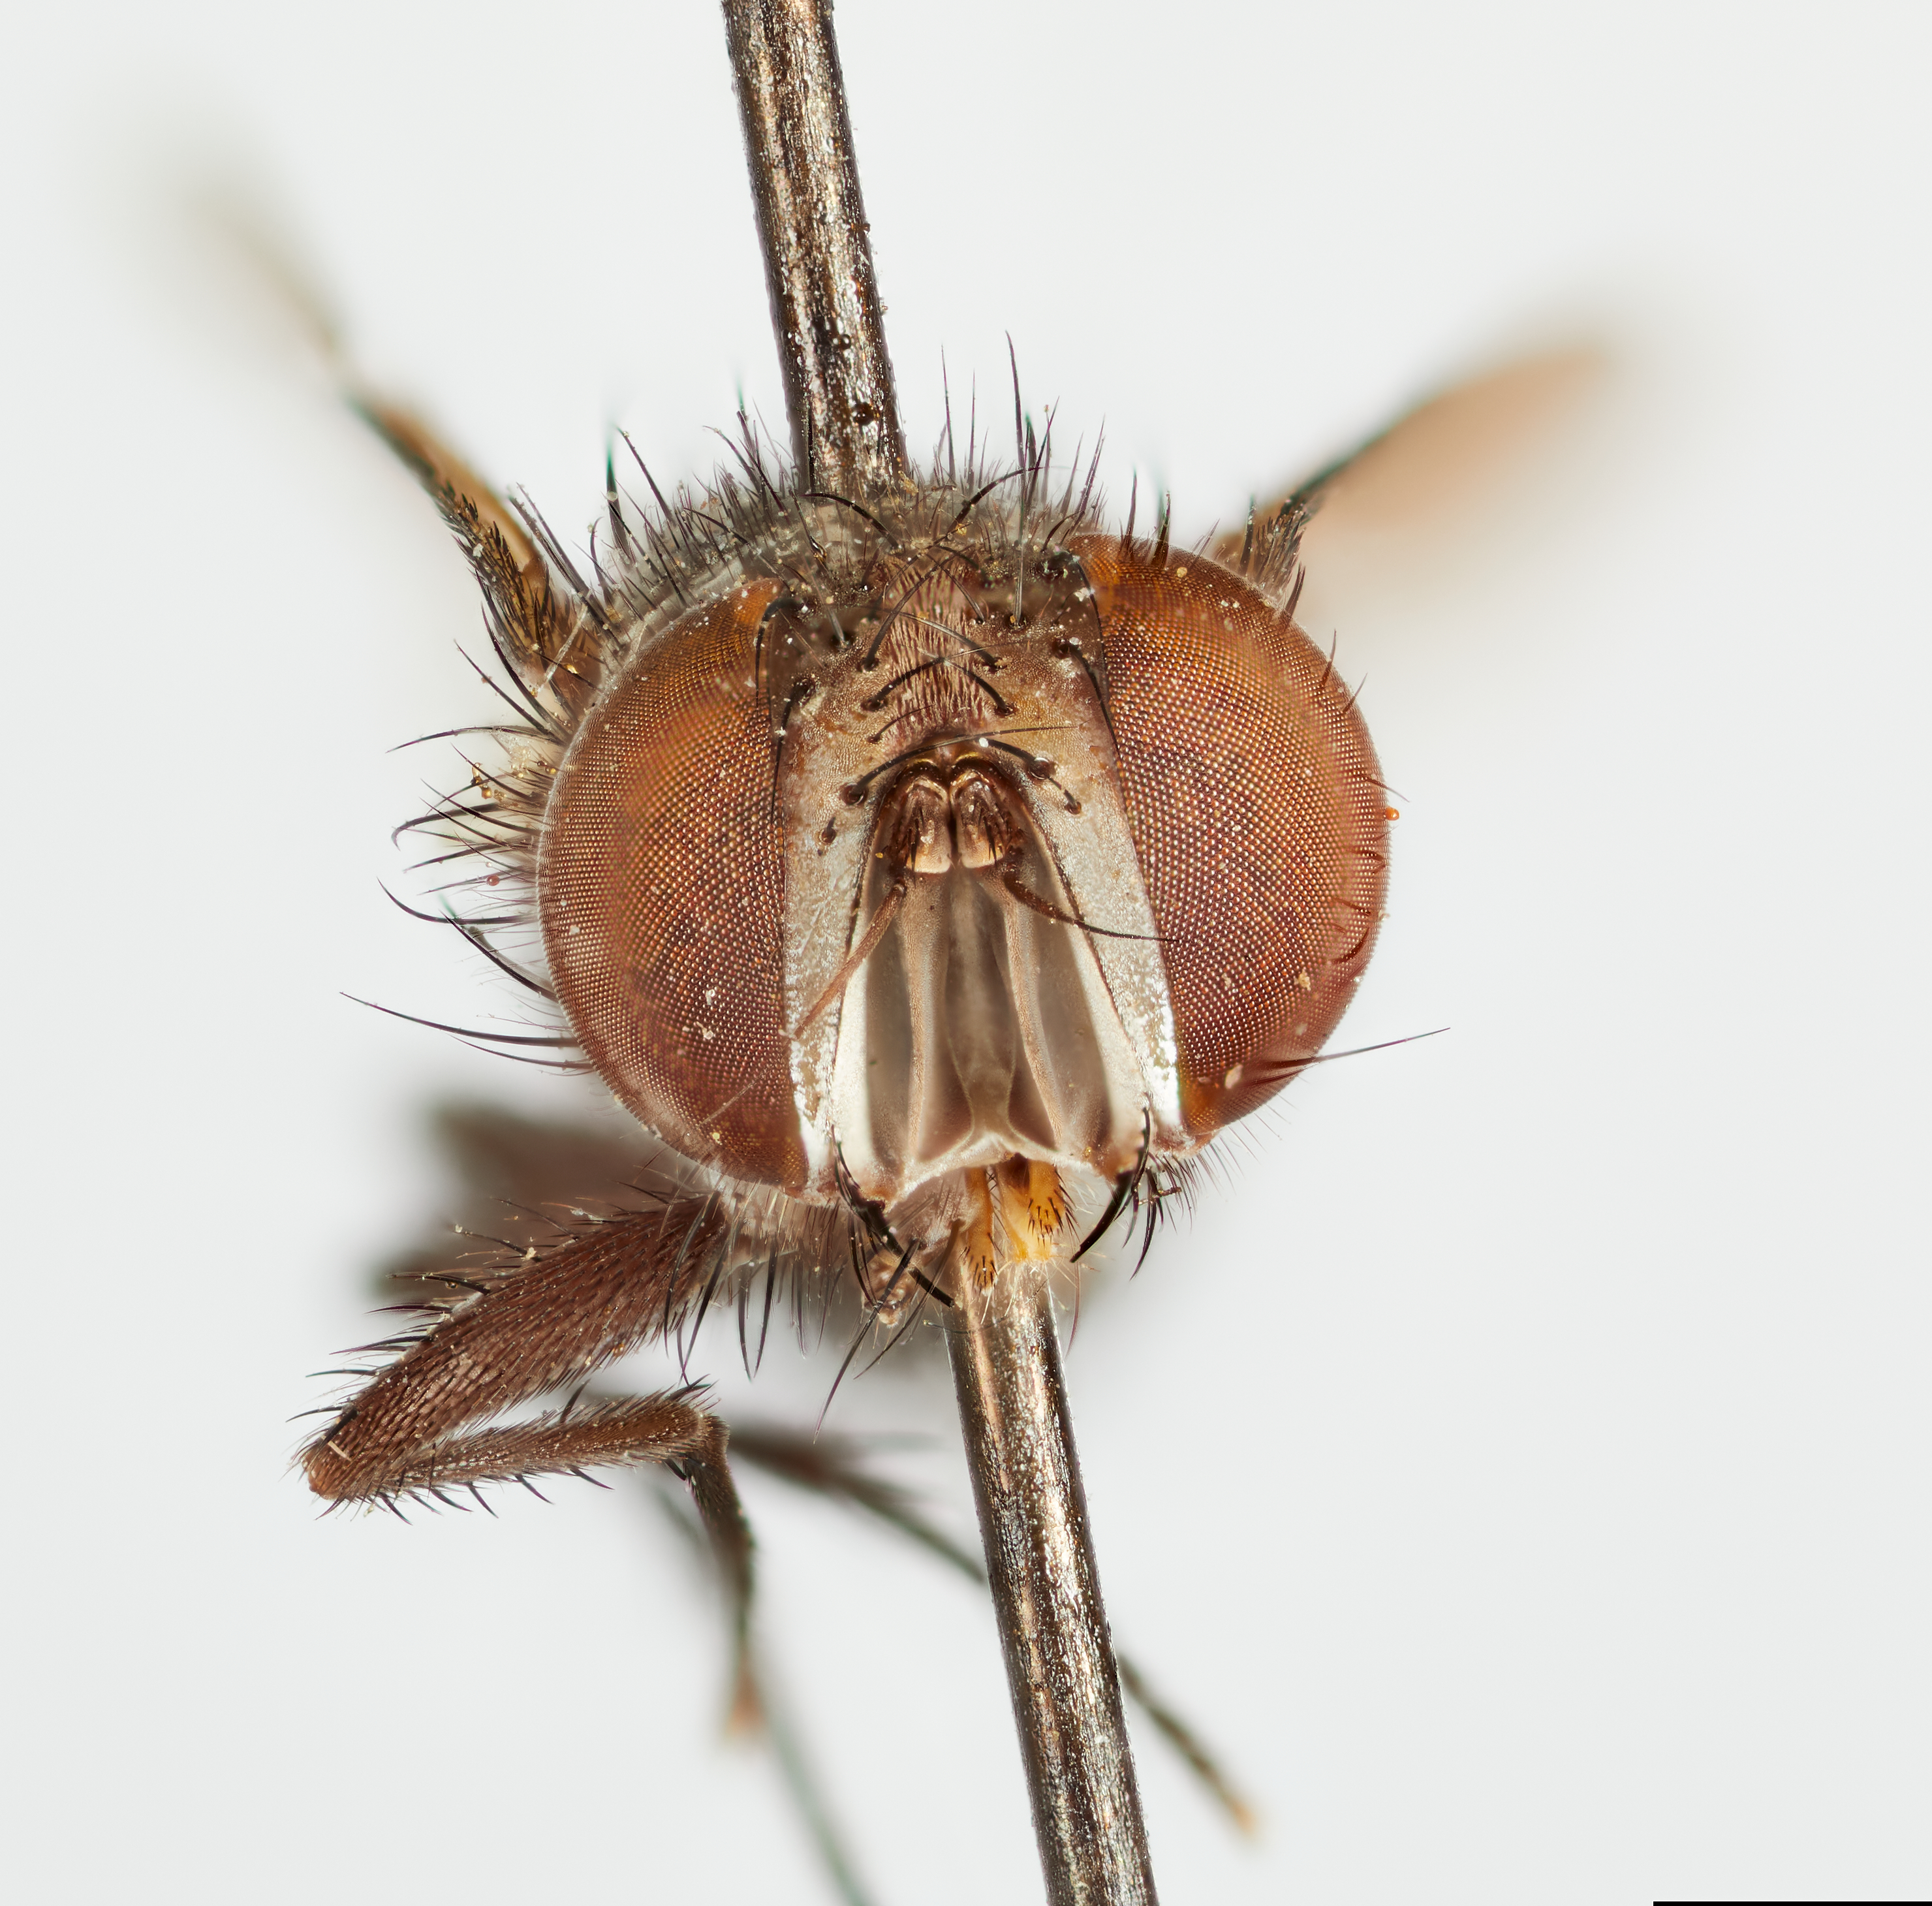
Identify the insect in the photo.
Houghia setipennis
